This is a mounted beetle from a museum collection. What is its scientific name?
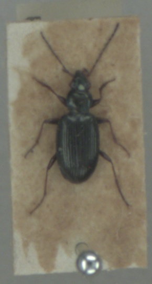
Bembidion tibiale
